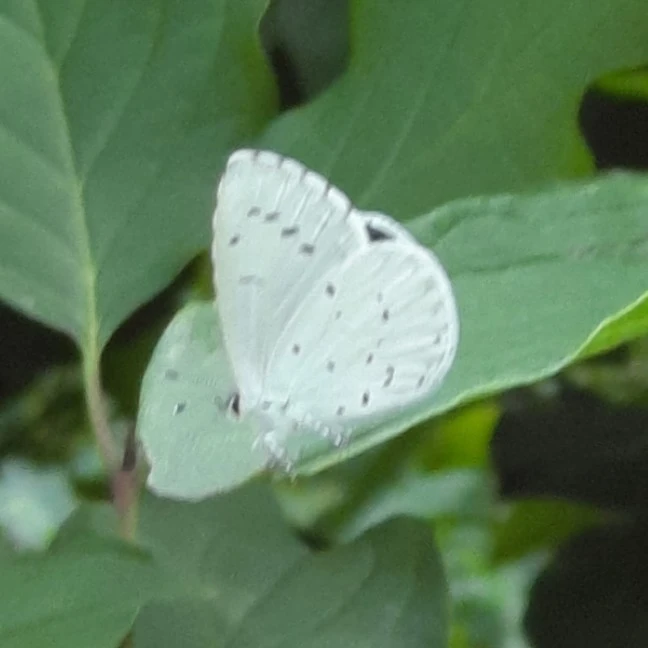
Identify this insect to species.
Celastrina argiolus
